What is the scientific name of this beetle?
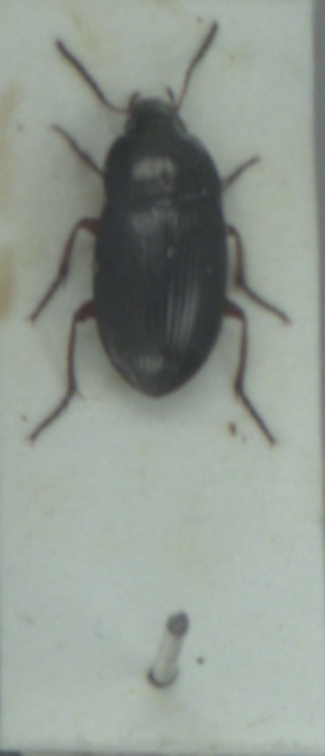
Amara familiaris
